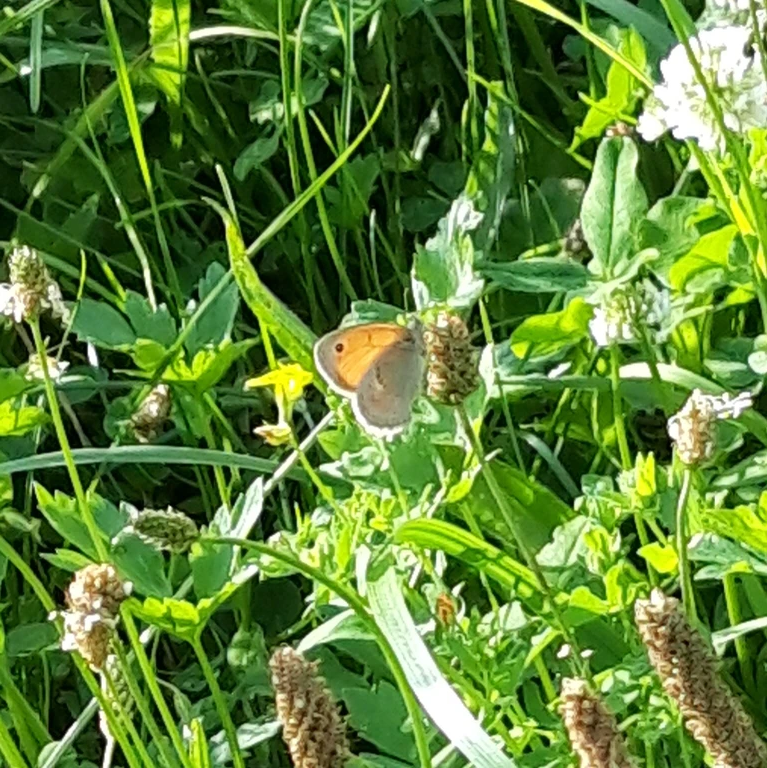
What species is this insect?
Coenonympha pamphilus
